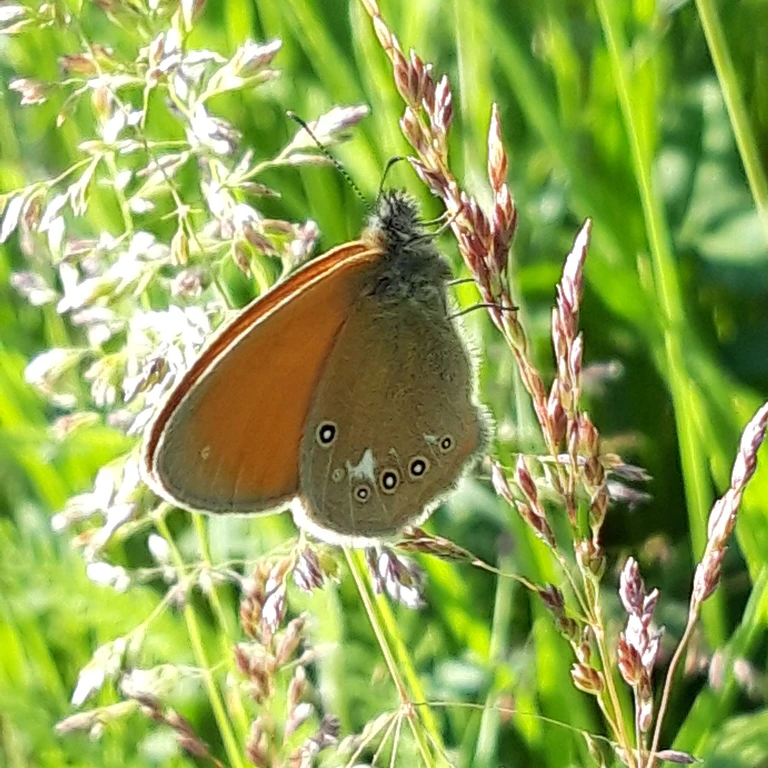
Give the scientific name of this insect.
Coenonympha glycerion (also Coenonympha iphis)
